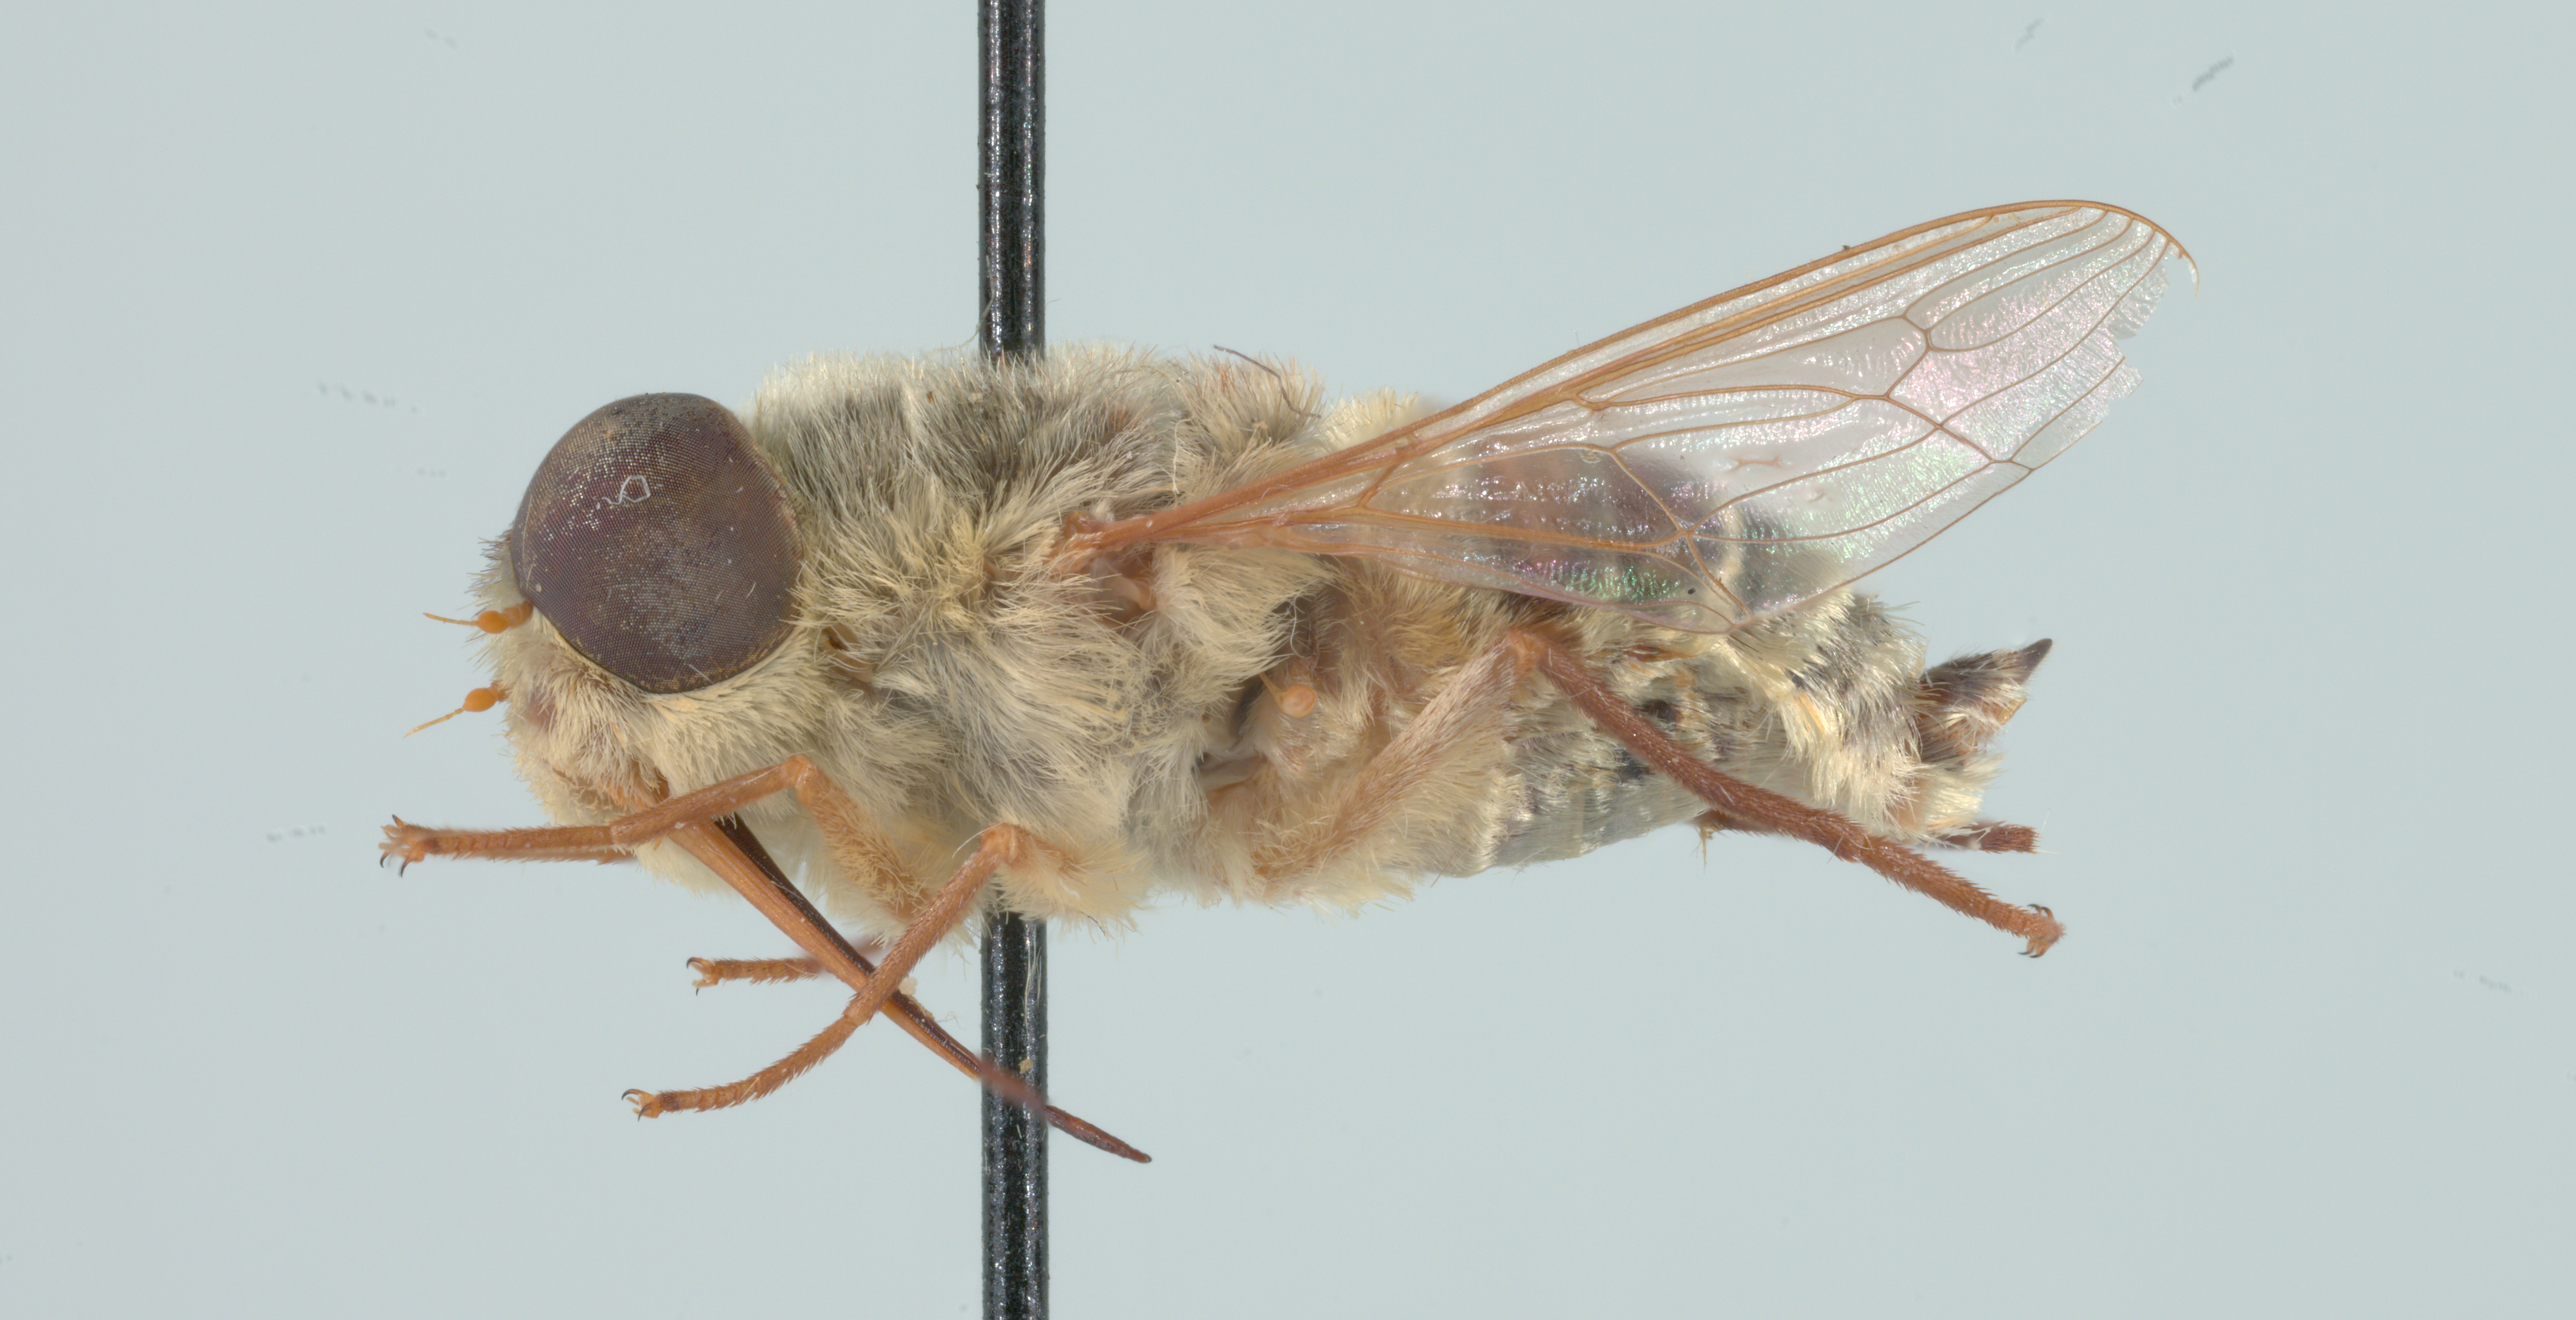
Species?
Neorhynchocephalus volaticus
